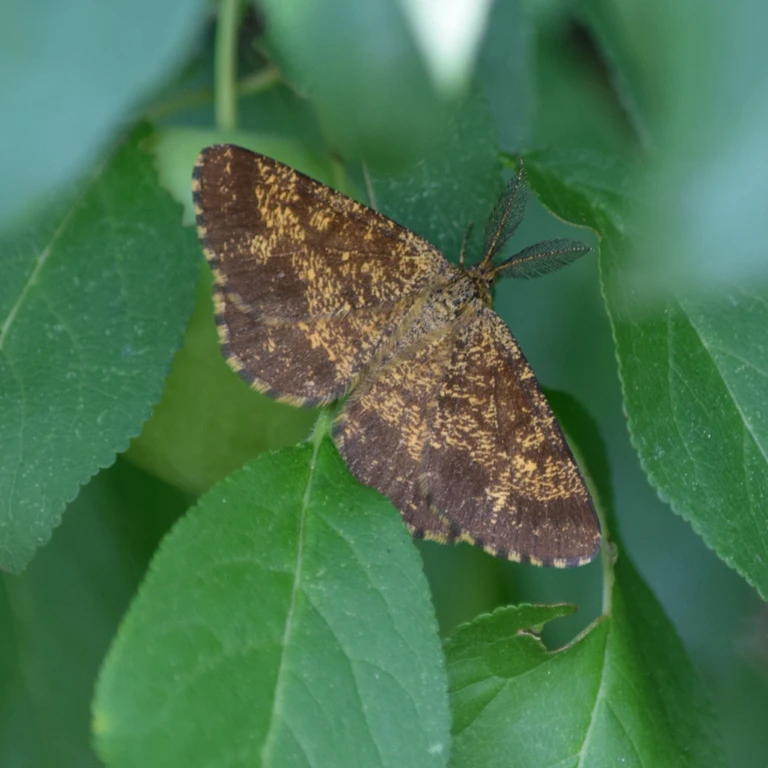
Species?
Ematurga atomaria
